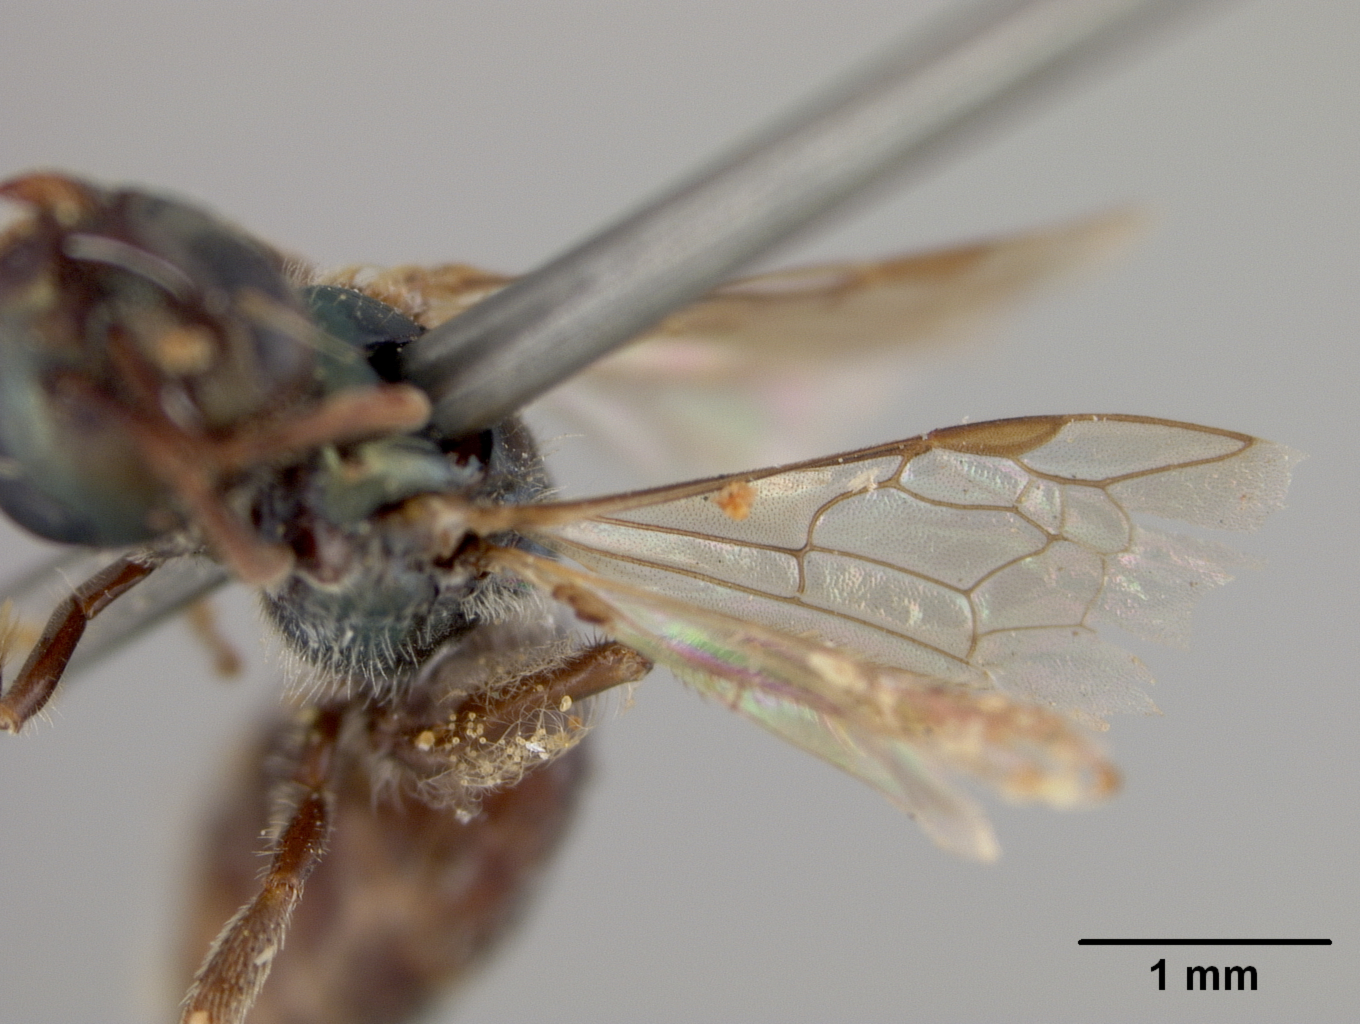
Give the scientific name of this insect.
Halictus tropicior
